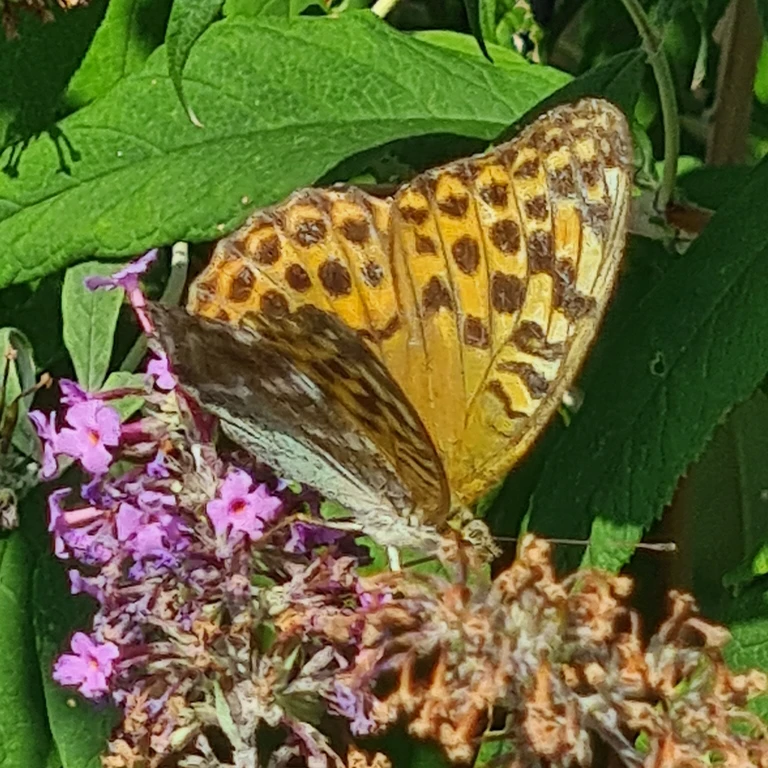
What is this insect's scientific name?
Argynnis paphia
